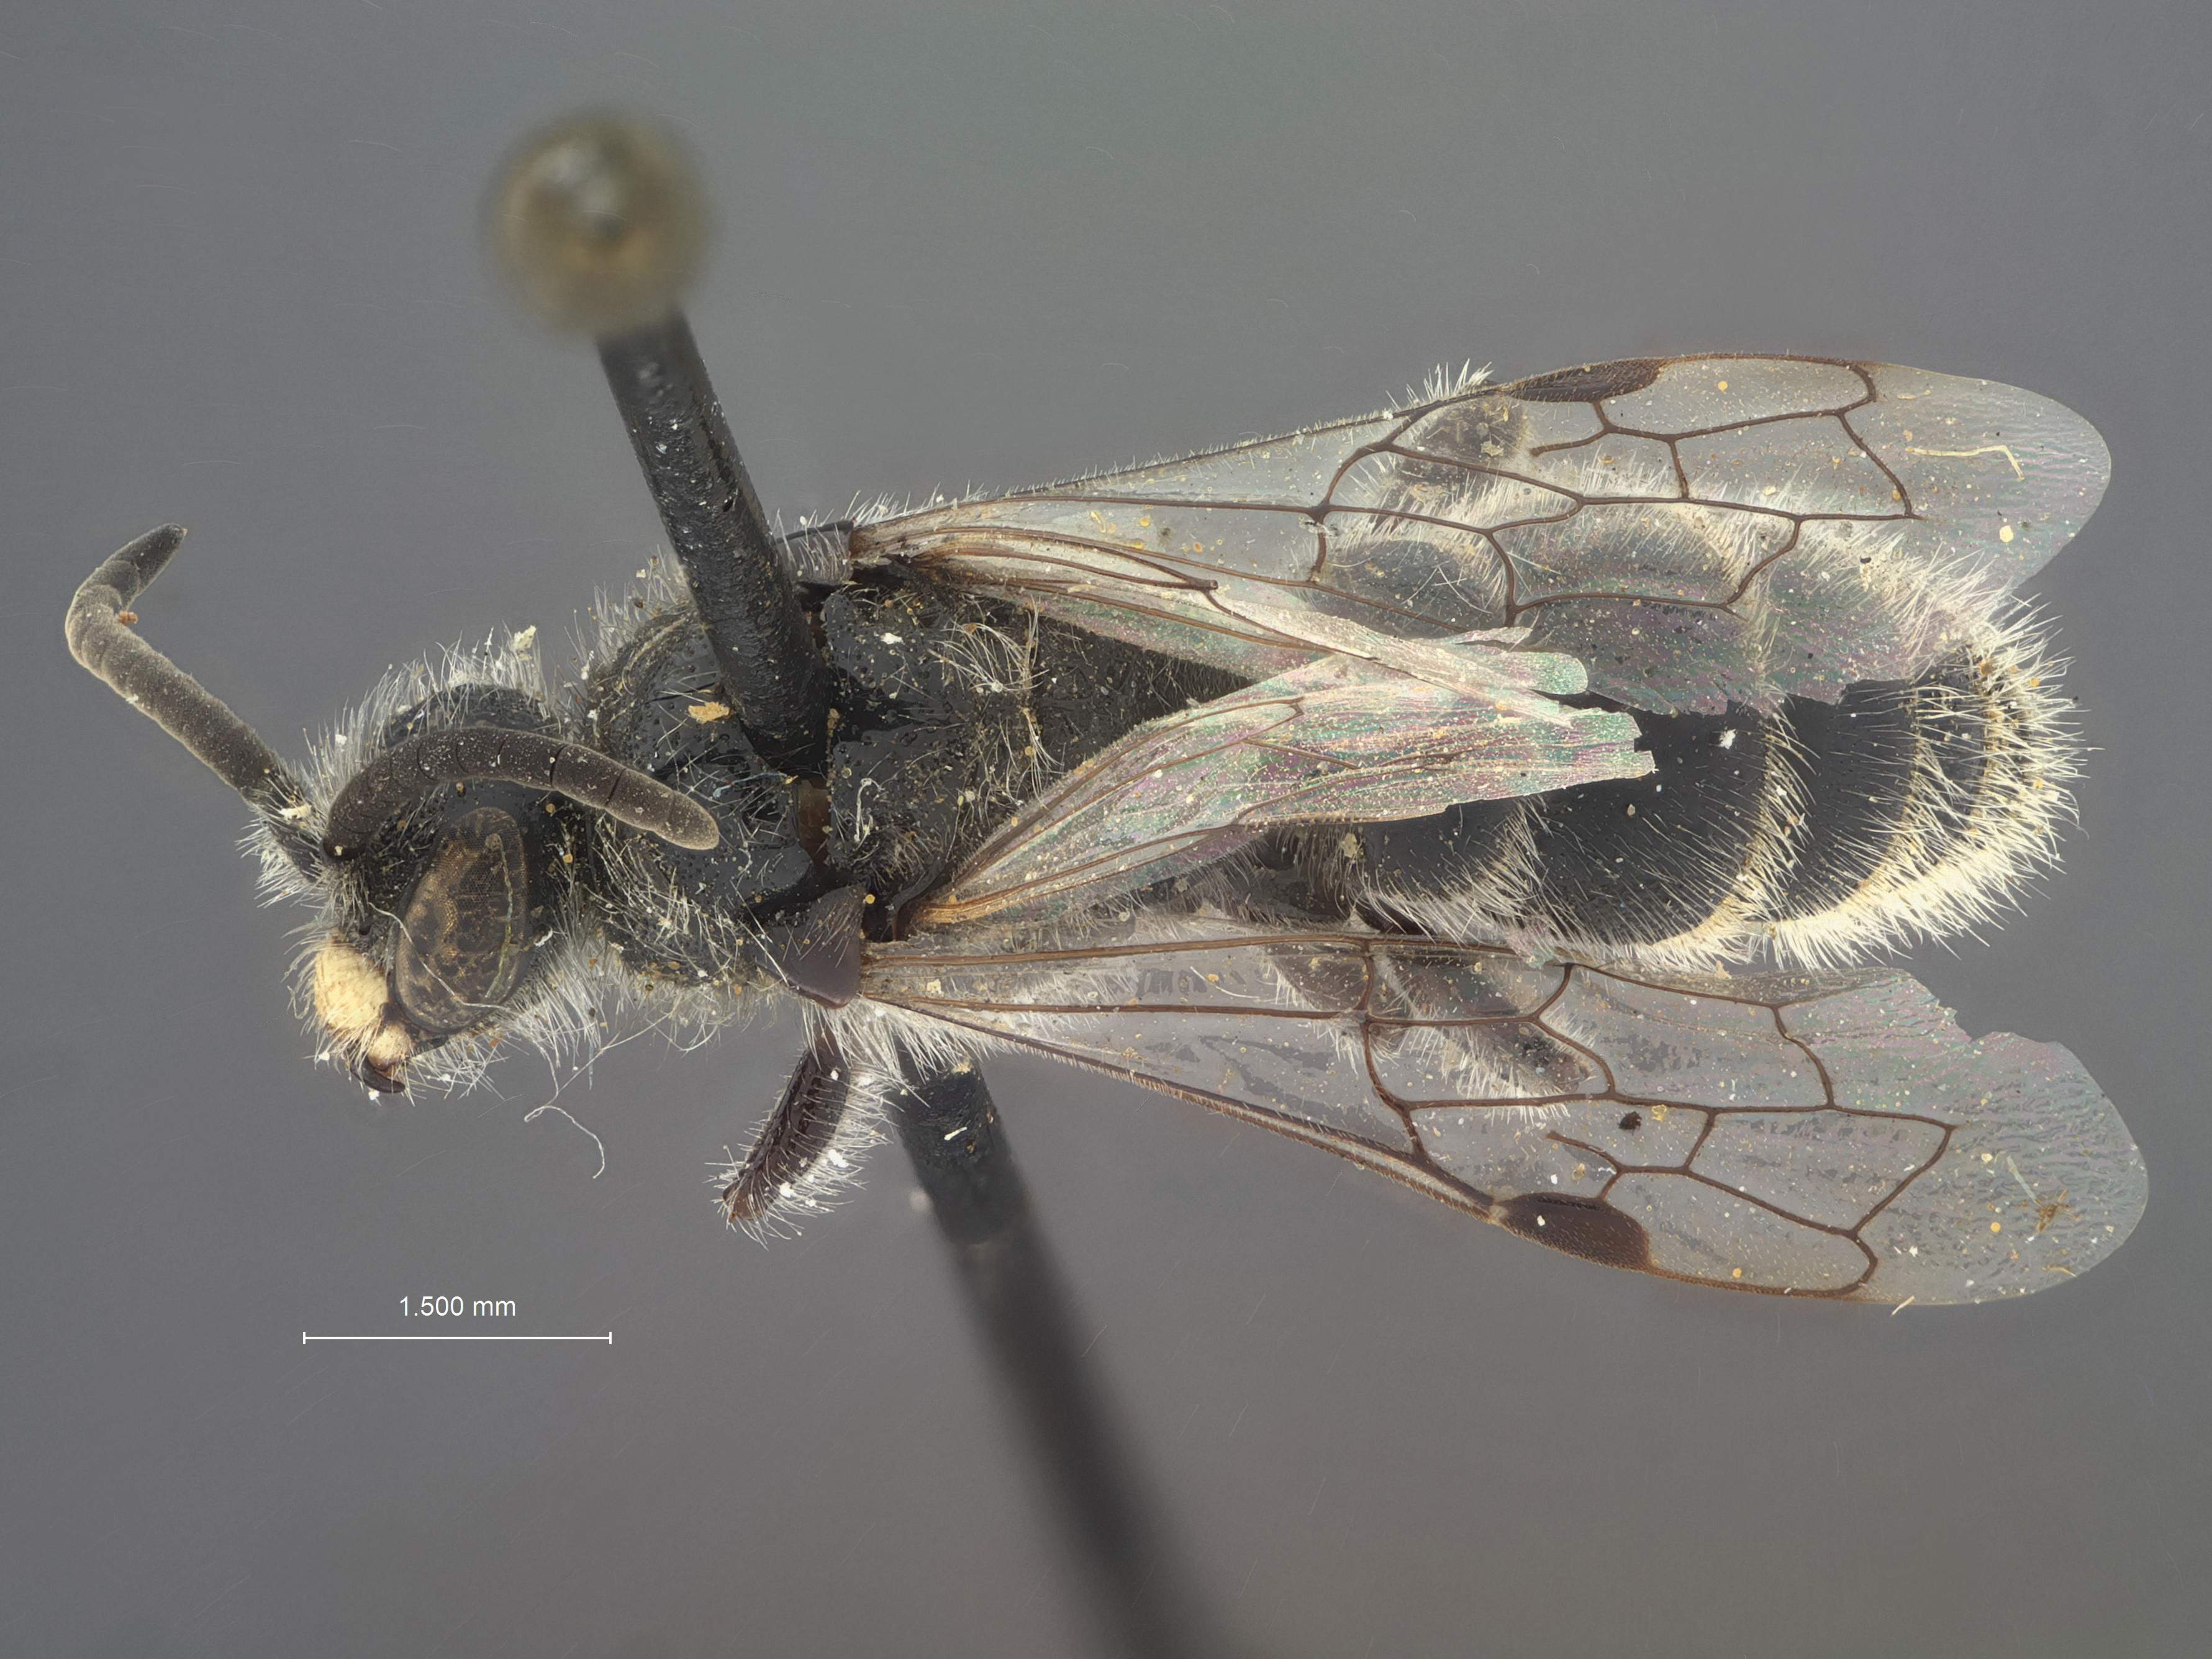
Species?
Paratiphia verna
